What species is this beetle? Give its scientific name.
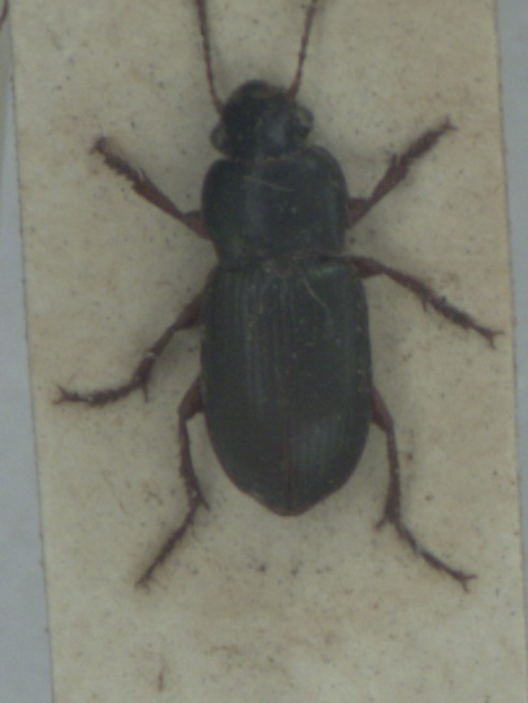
Harpalus affinis
